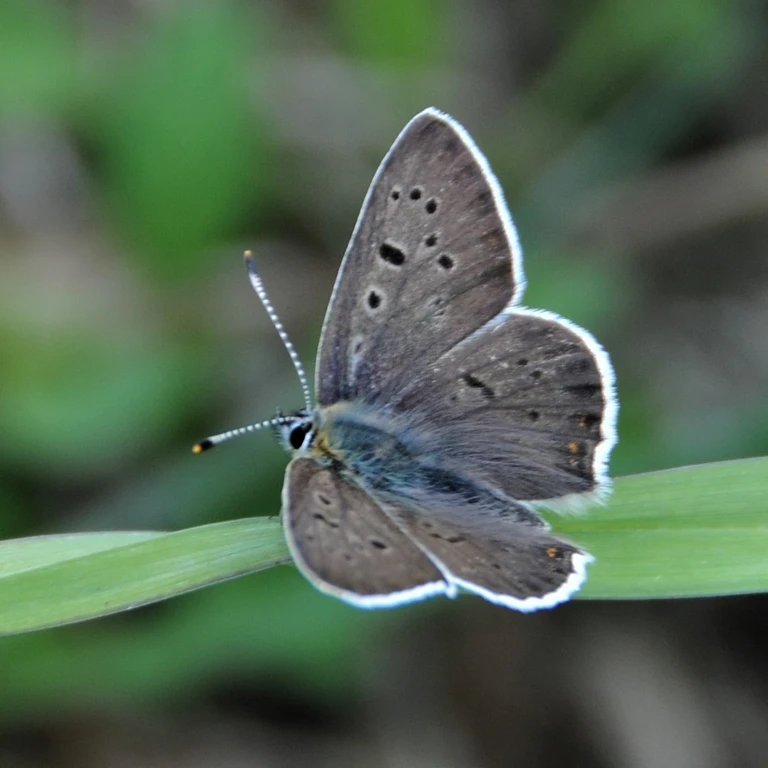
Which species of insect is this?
Lycaena tityrus (also Loweia tityrus)
